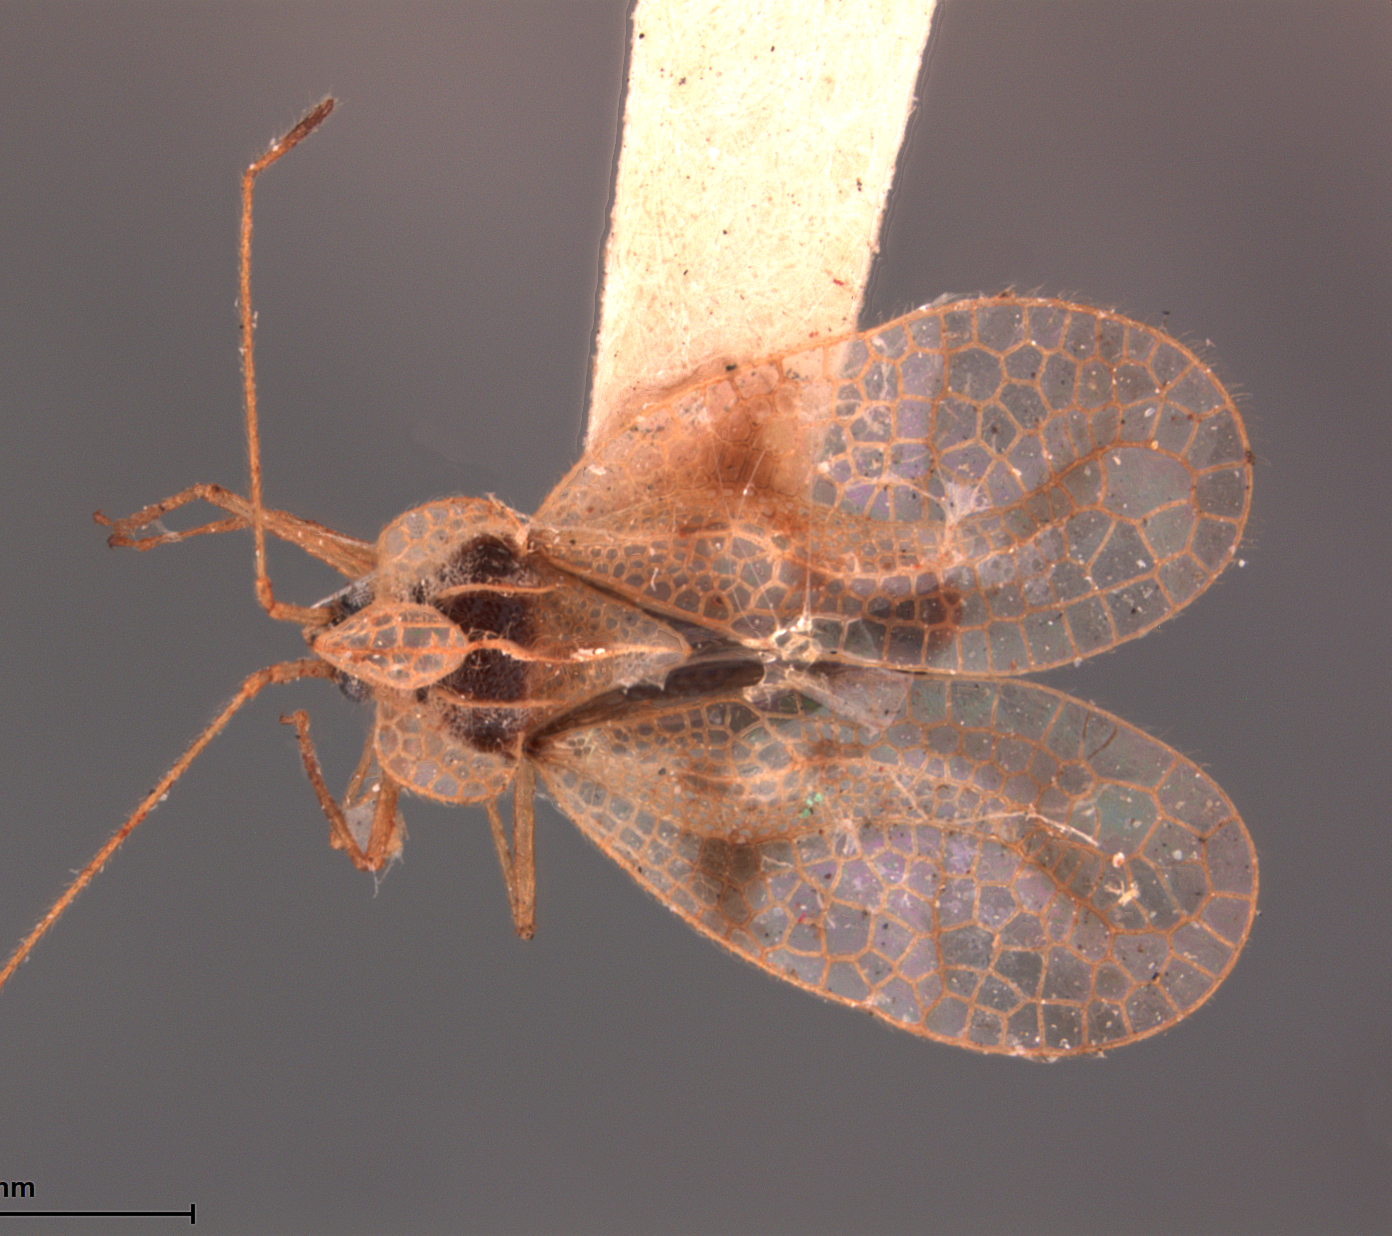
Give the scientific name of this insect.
Leptobyrsa explanata
